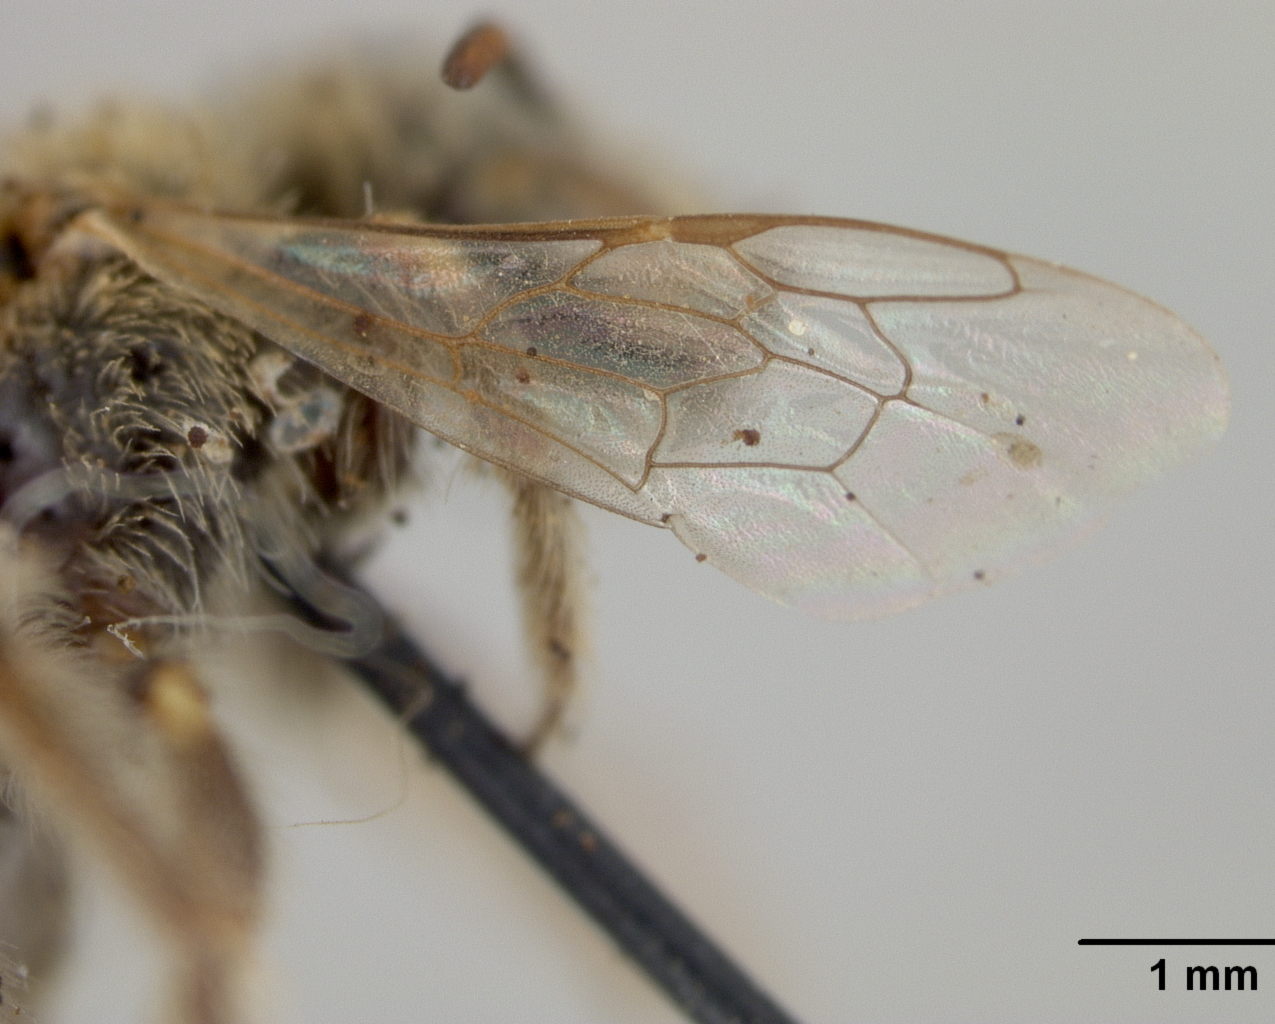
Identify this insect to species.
Calliopsis coloratipes
